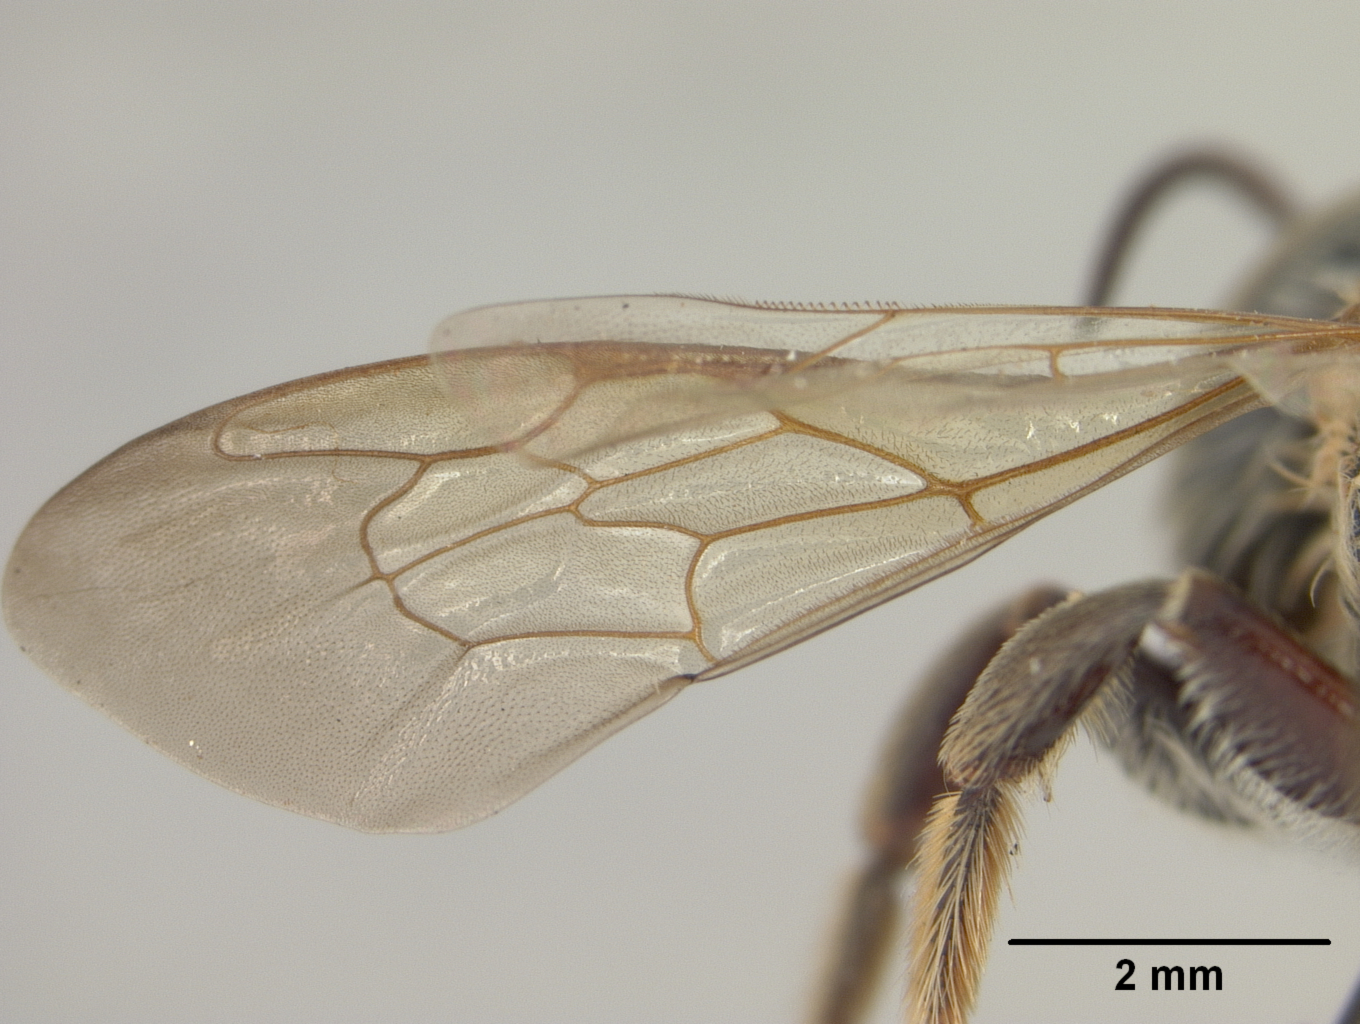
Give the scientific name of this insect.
Megachile ivonensis
